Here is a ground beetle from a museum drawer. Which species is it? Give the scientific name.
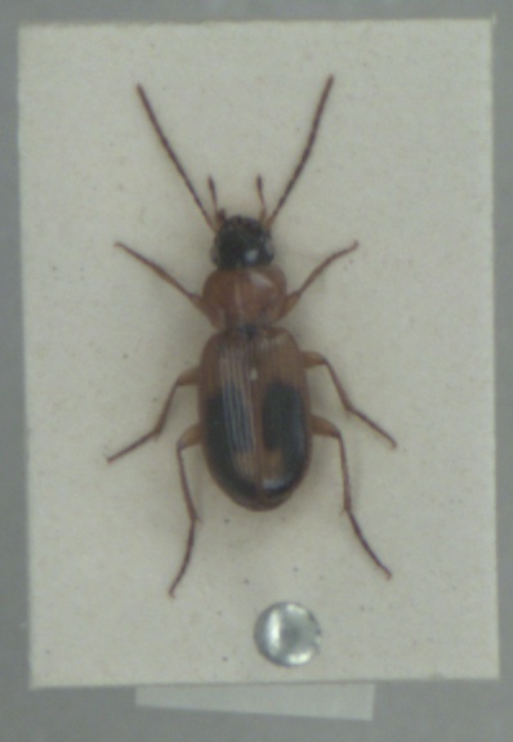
Badister bullatus
